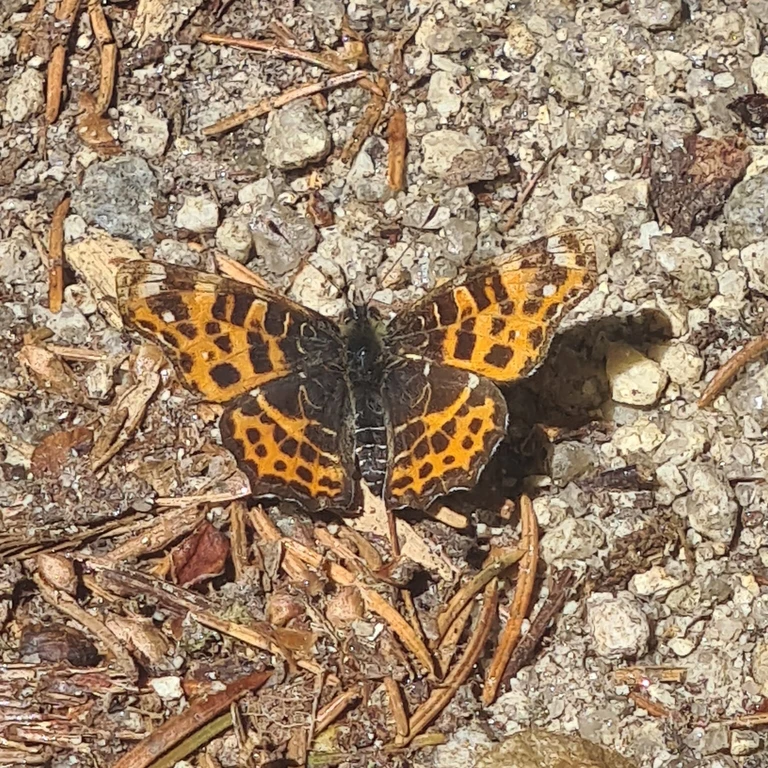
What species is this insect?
Araschnia levana
